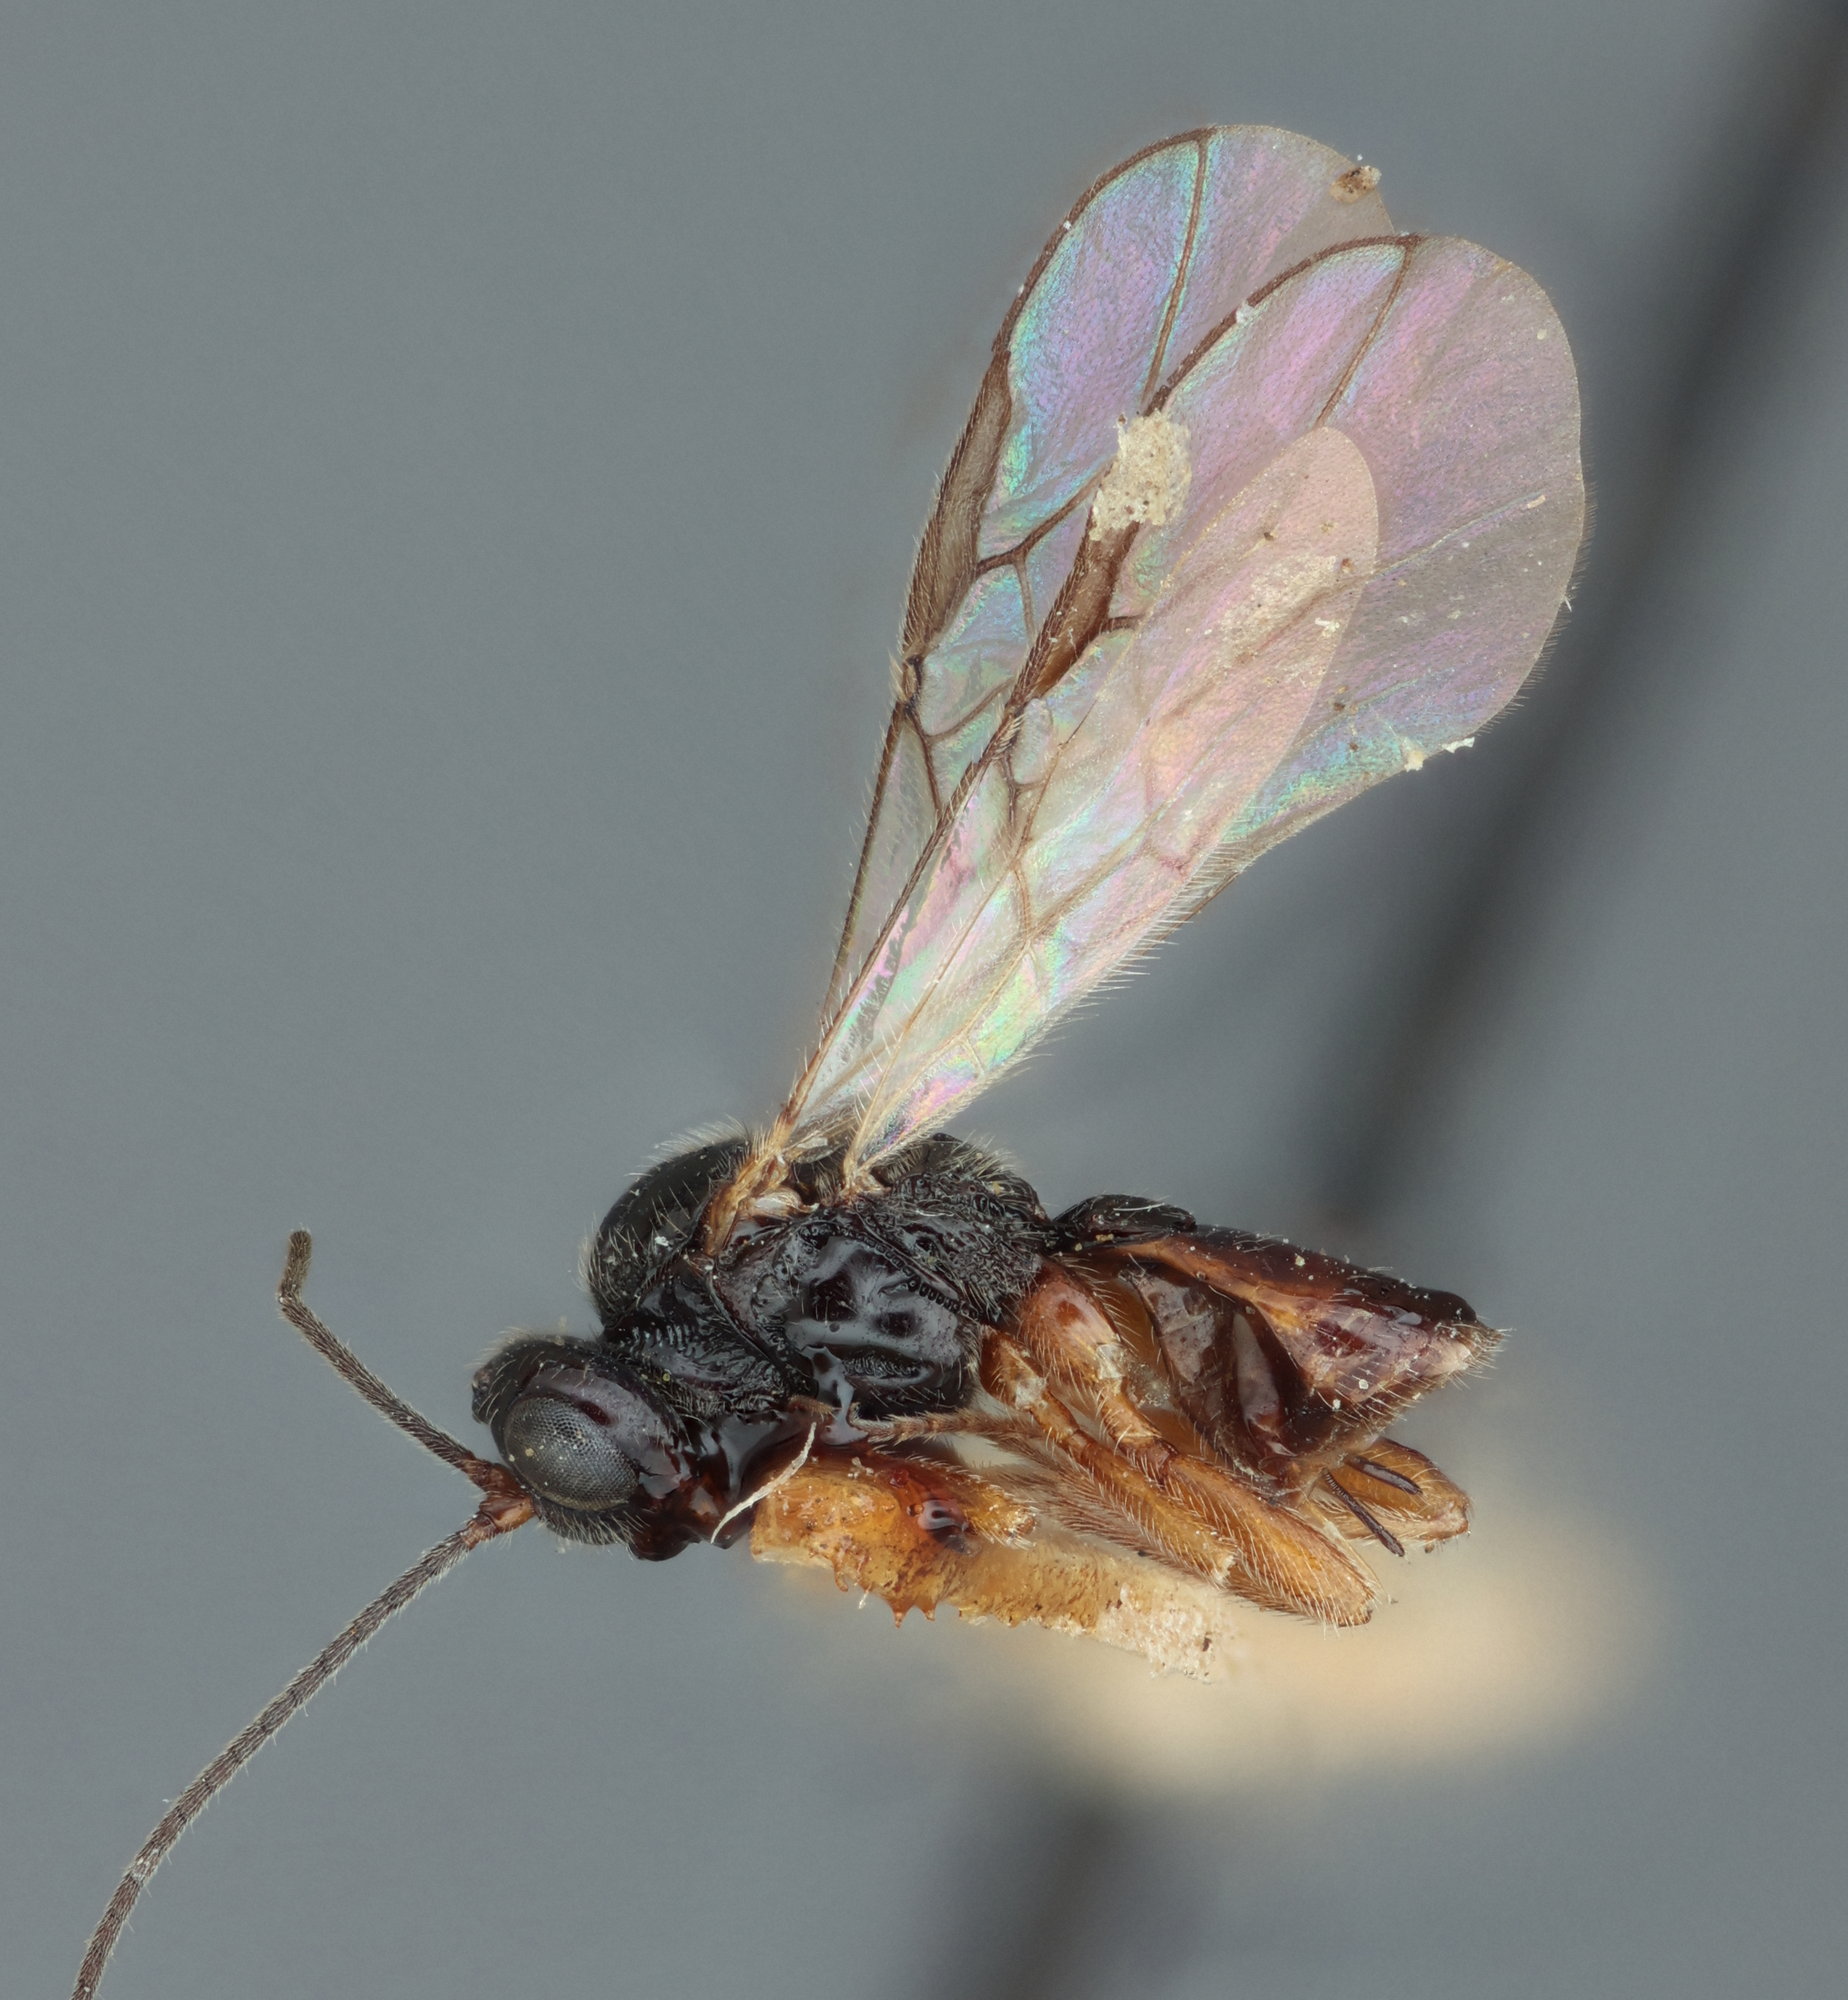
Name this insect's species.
Opius severini
